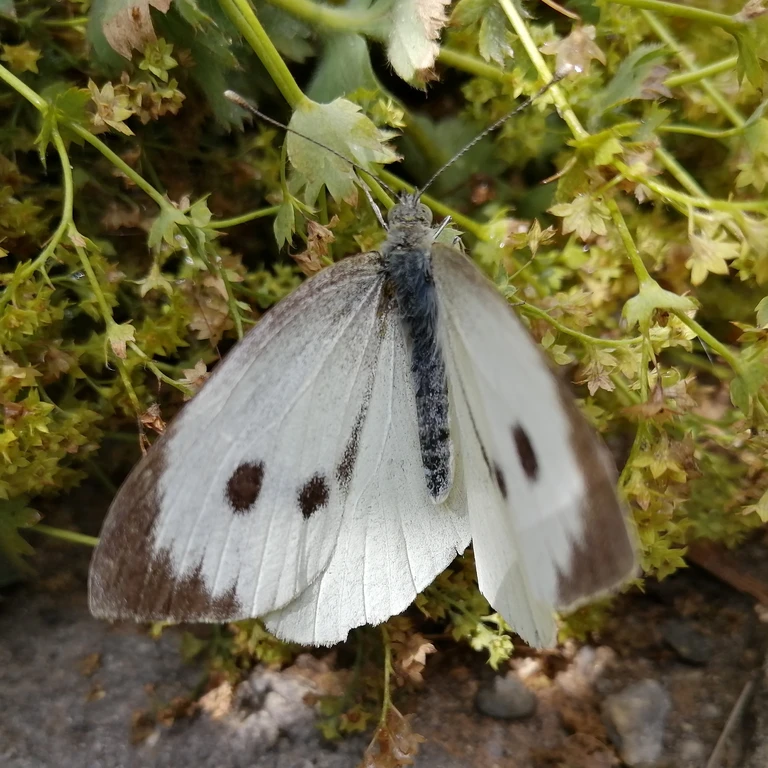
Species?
Pieris brassicae
